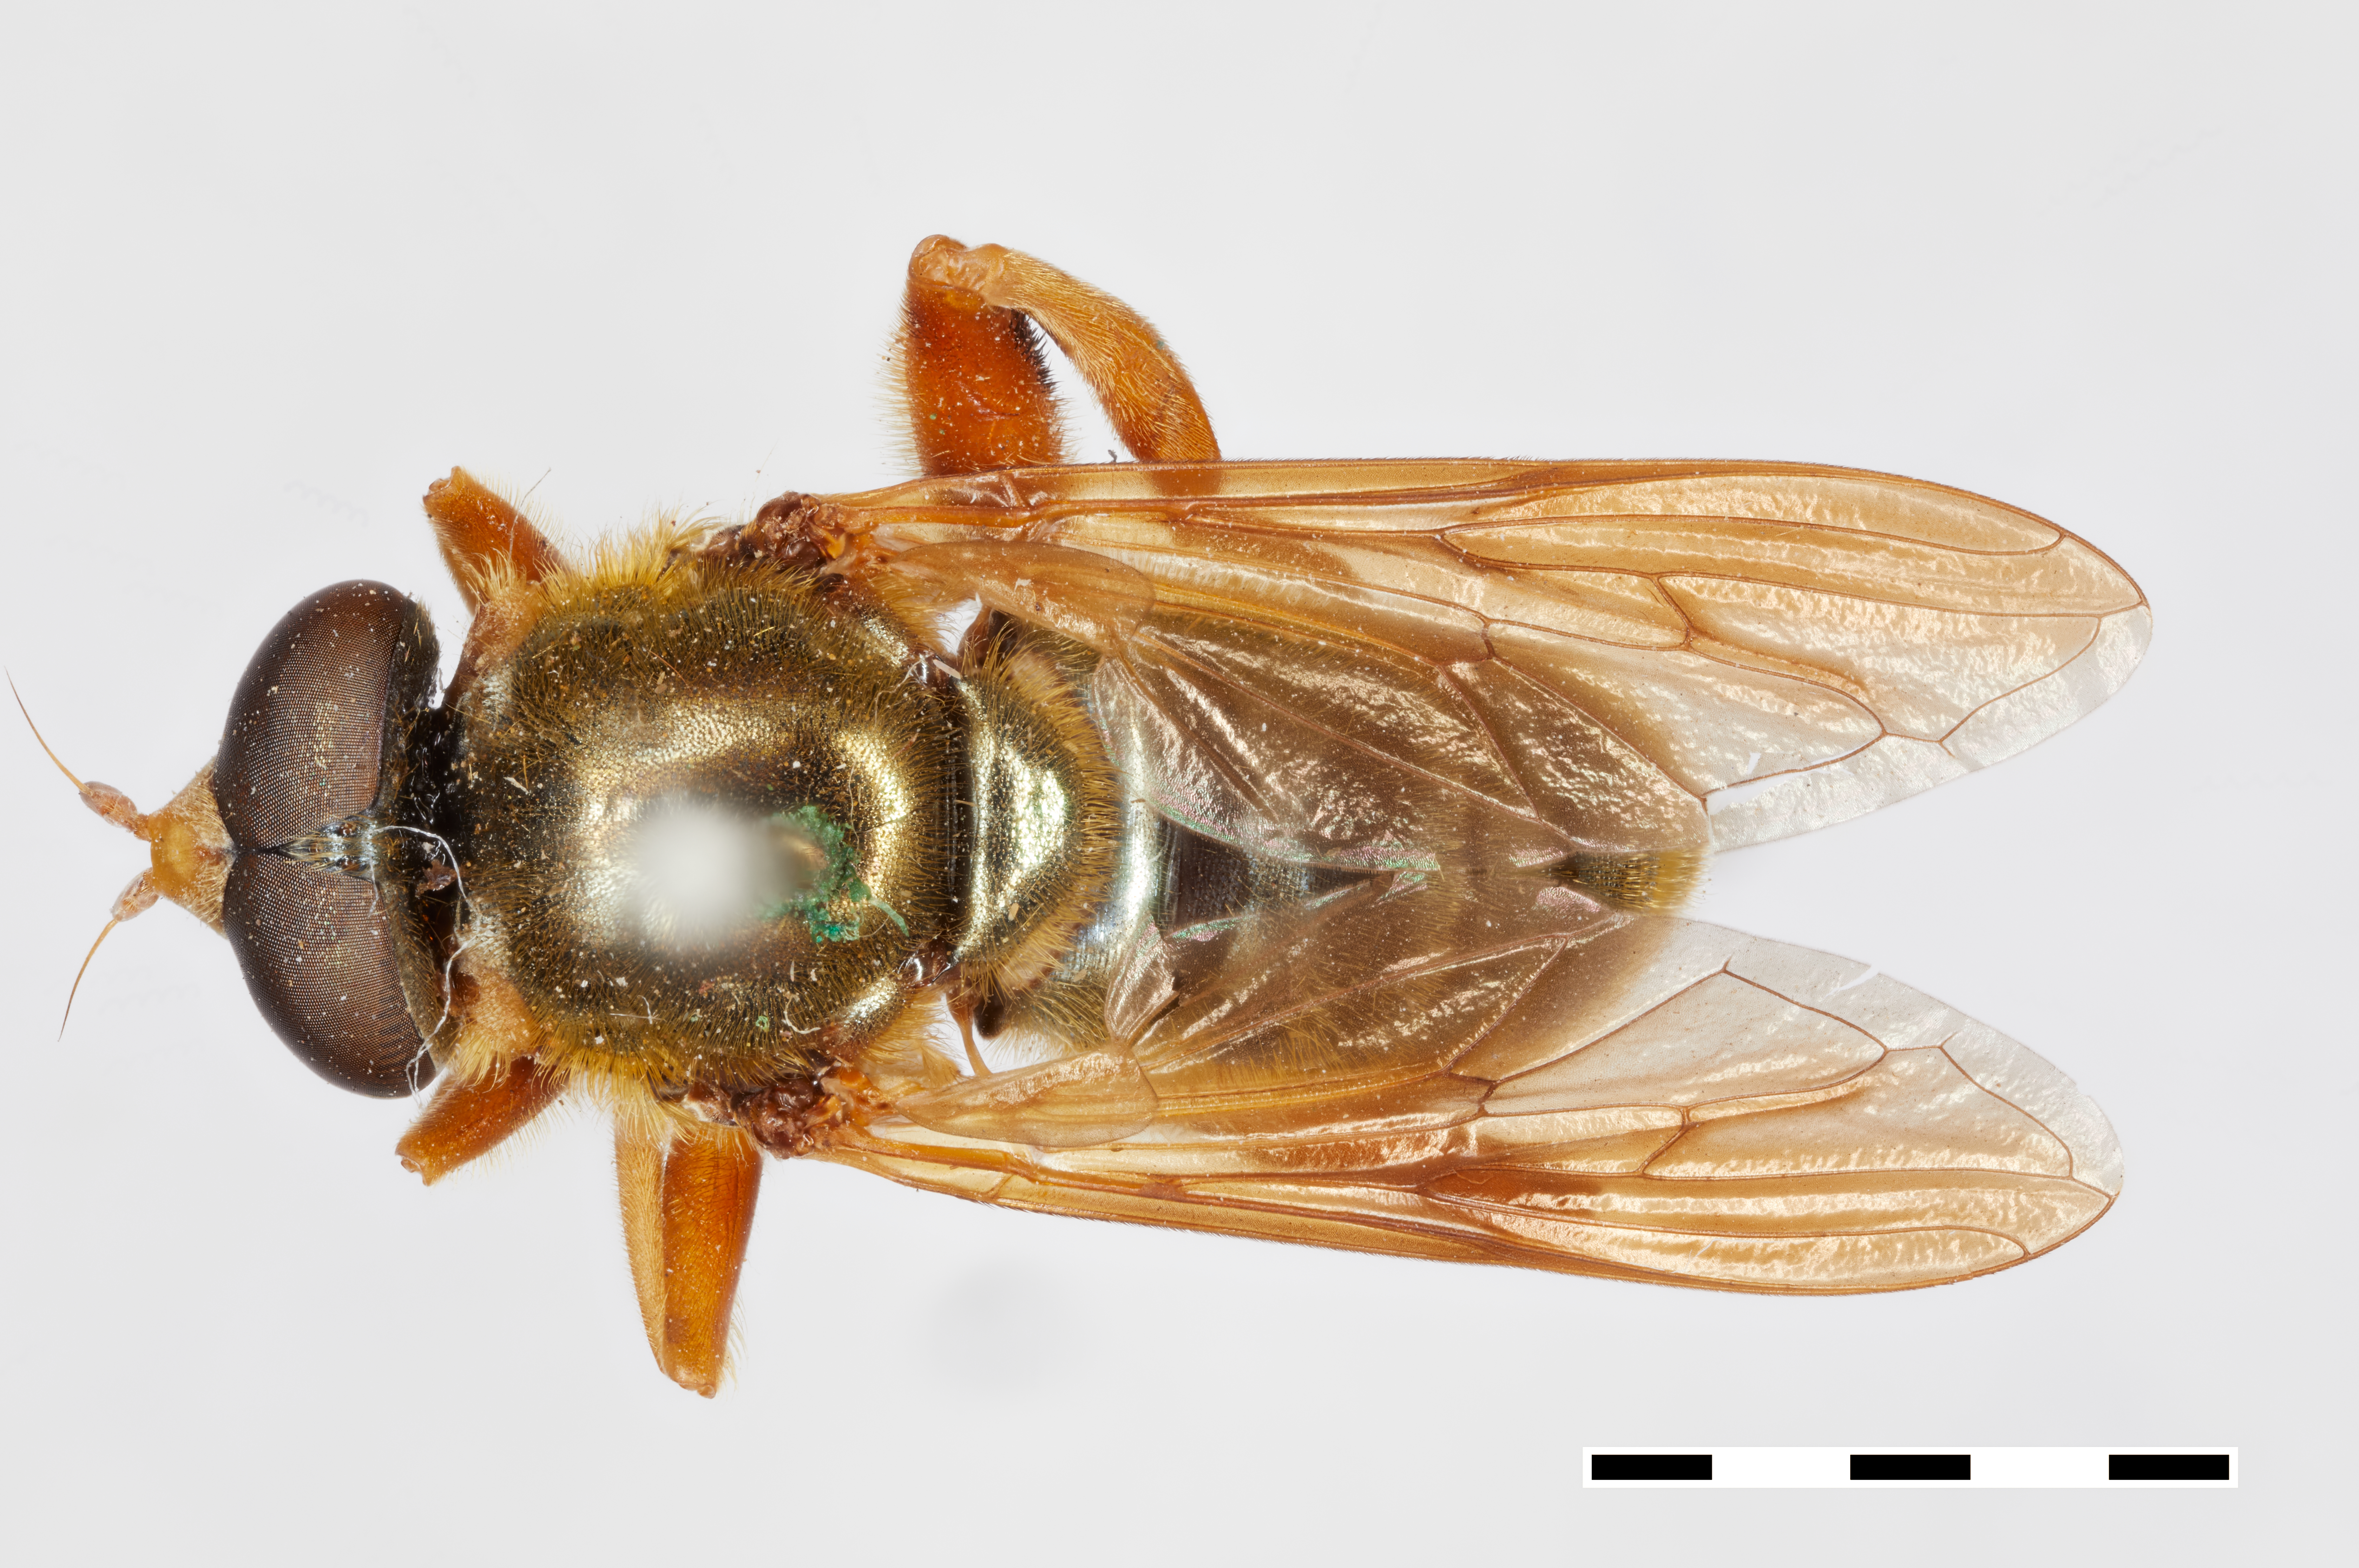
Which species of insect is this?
Brachypalpus sorosis
